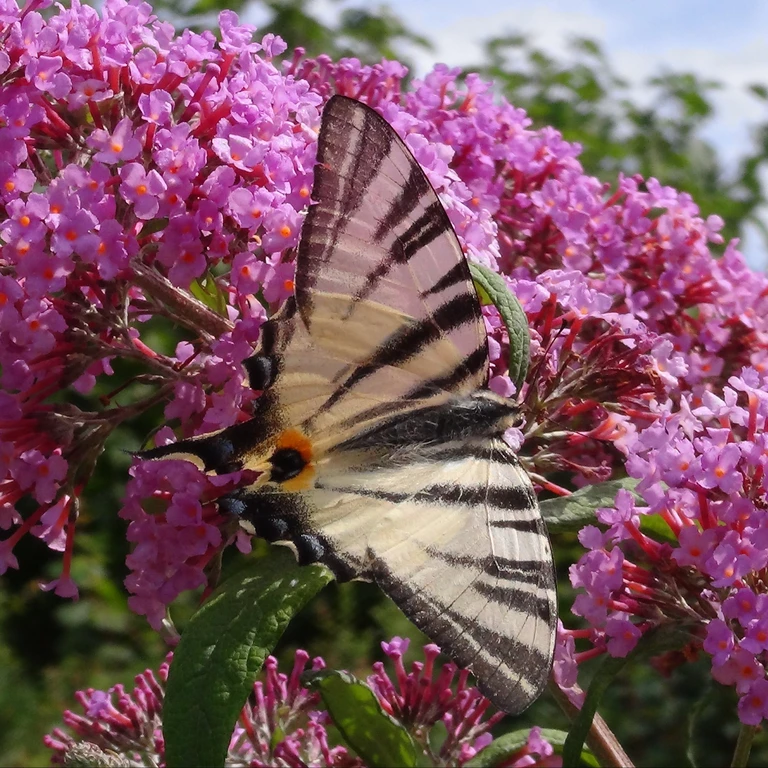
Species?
Iphiclides podalirius
